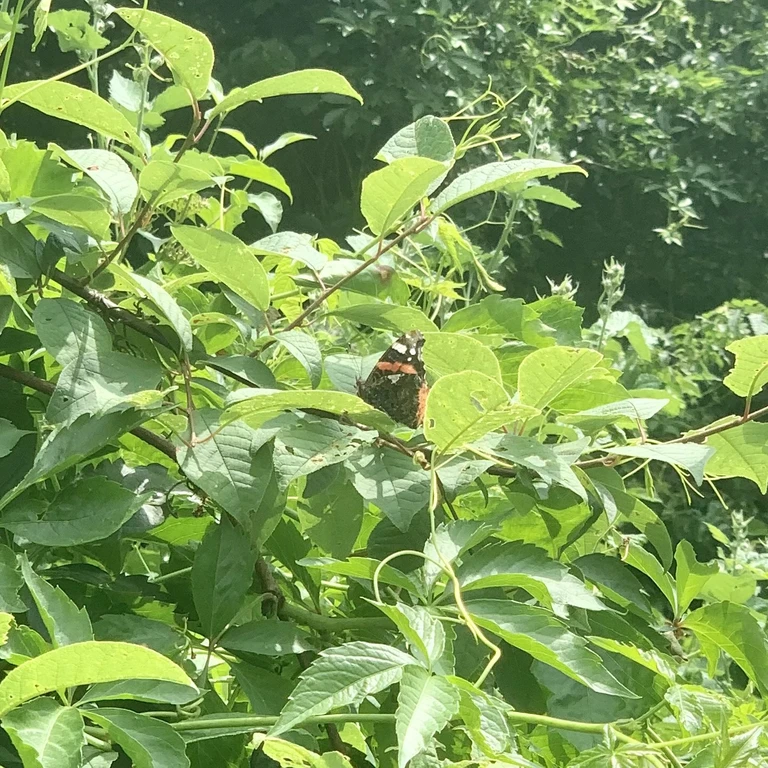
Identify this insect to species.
Vanessa atalanta
